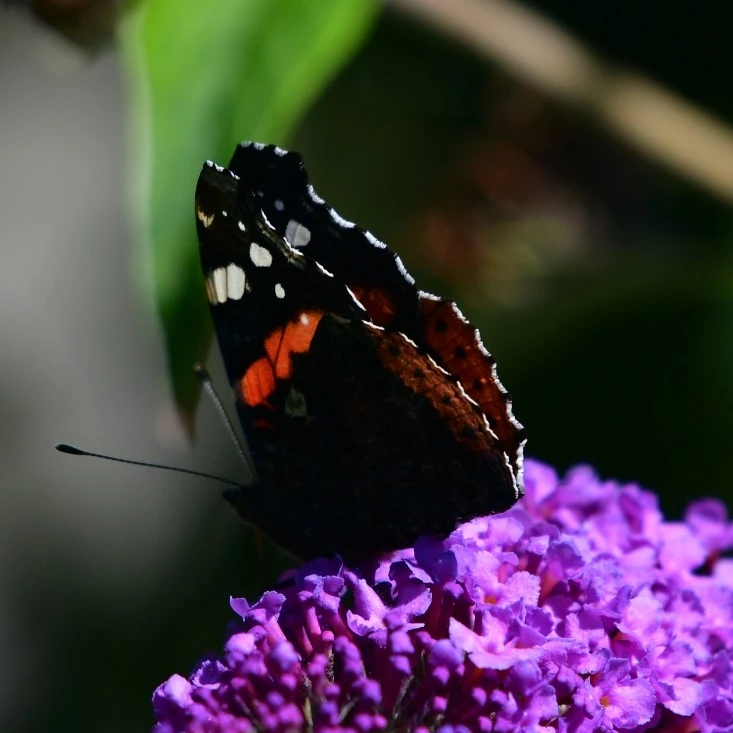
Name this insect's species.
Vanessa atalanta
